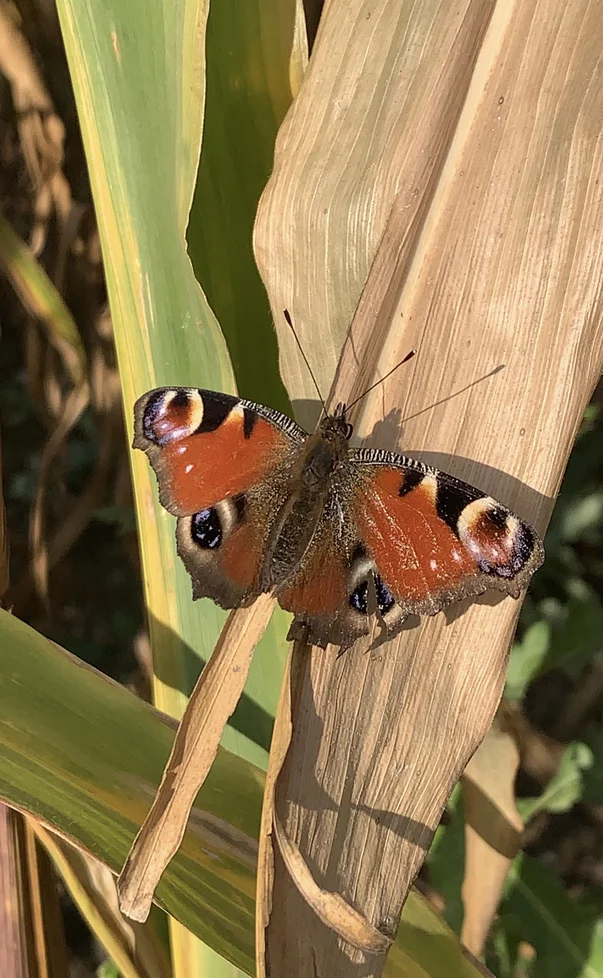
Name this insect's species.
Aglais io
